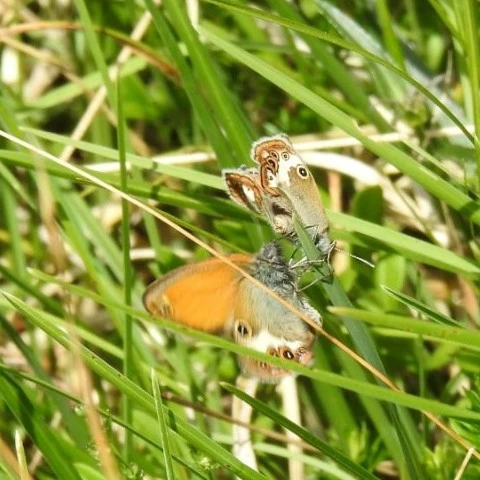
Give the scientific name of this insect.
Coenonympha arcania
